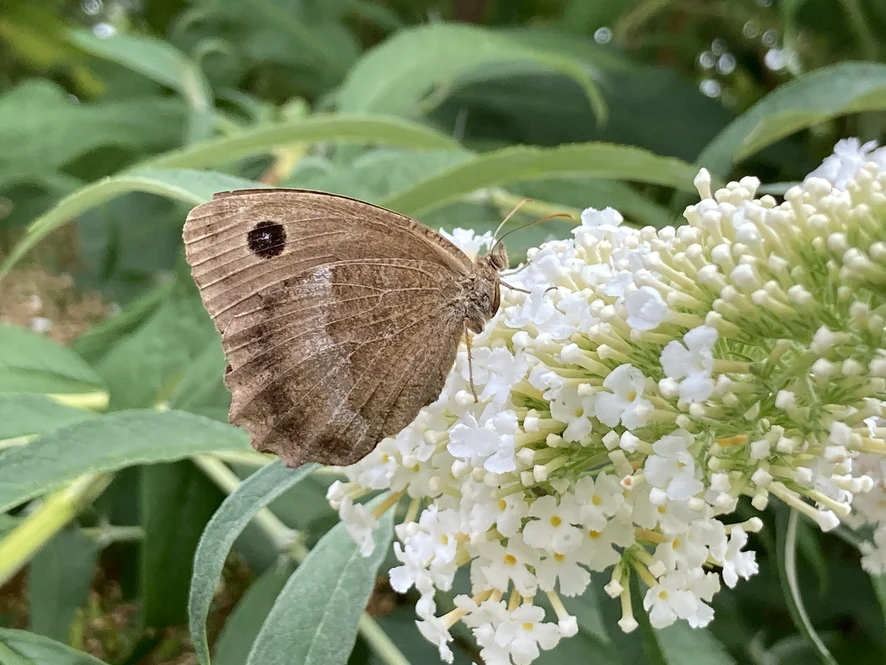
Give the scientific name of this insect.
Minois dryas
